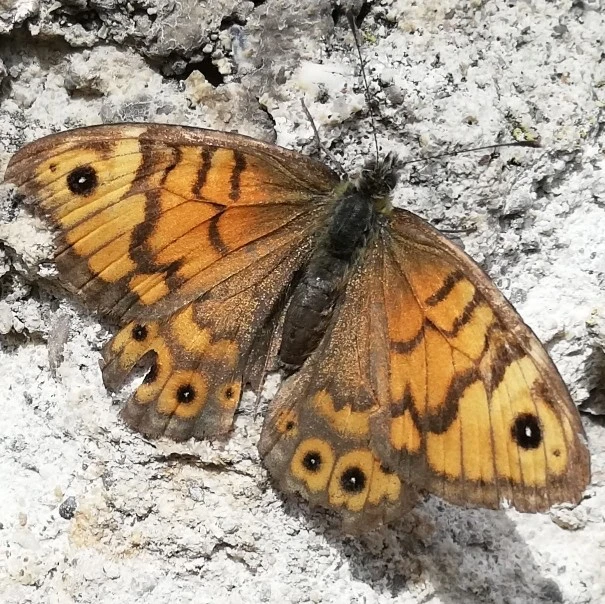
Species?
Lasiommata megera (also Pararge megera)
